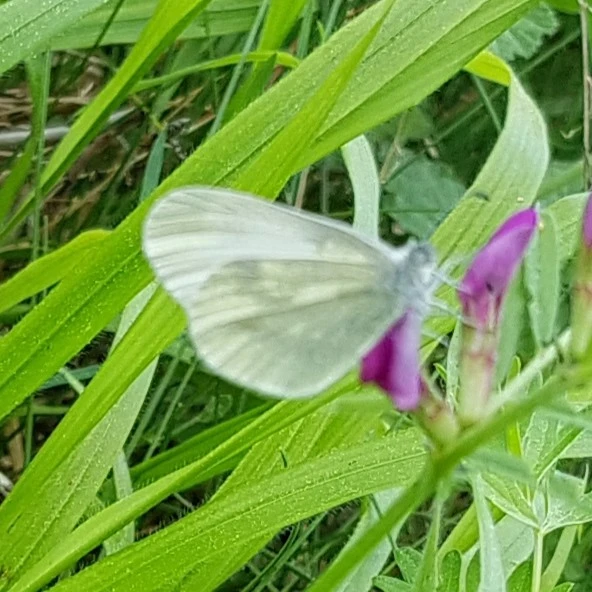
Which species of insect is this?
Leptidea sinapis/juvernica
